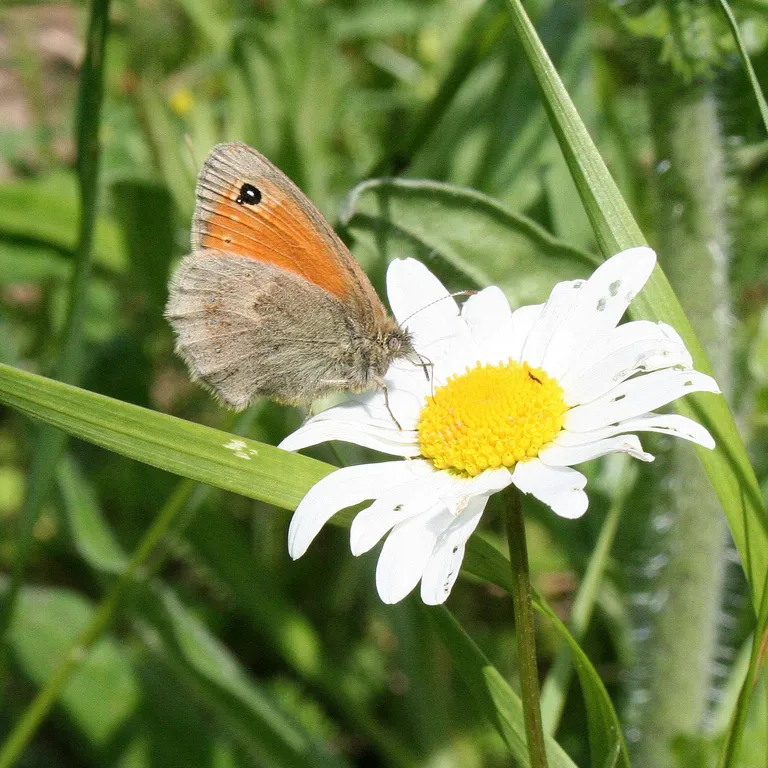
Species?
Coenonympha pamphilus
